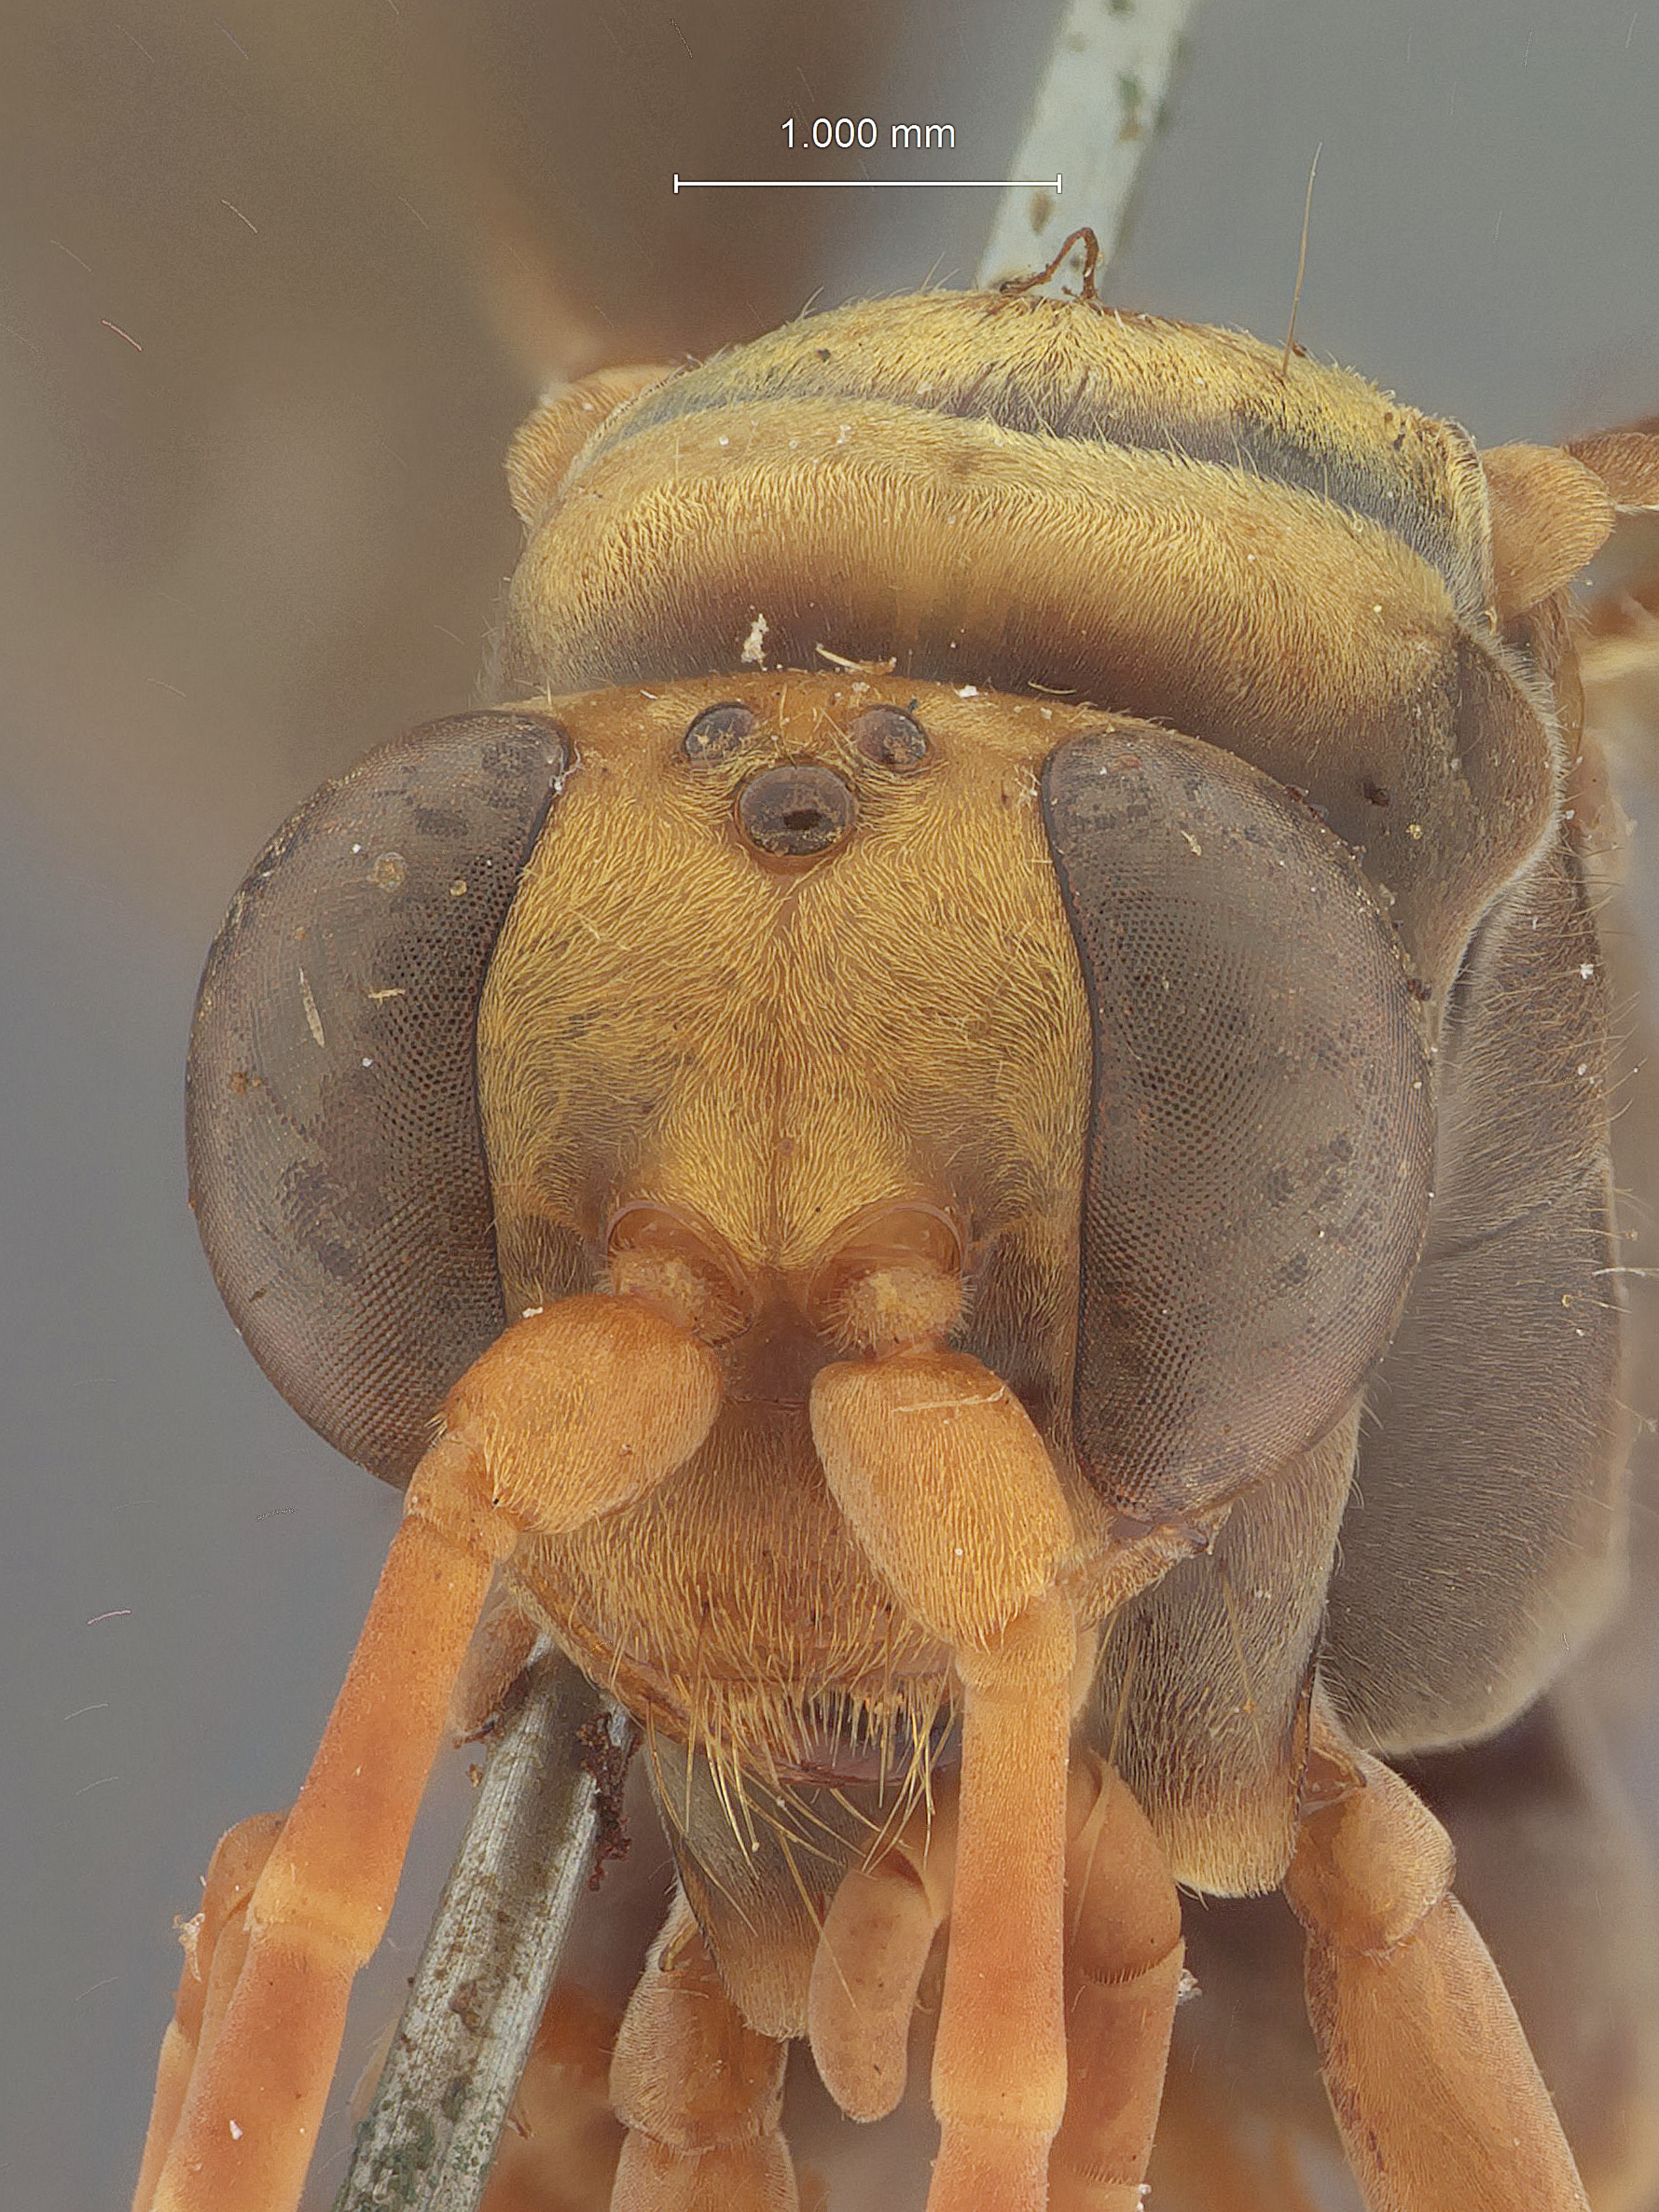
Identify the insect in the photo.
Hemipepsis excepta
